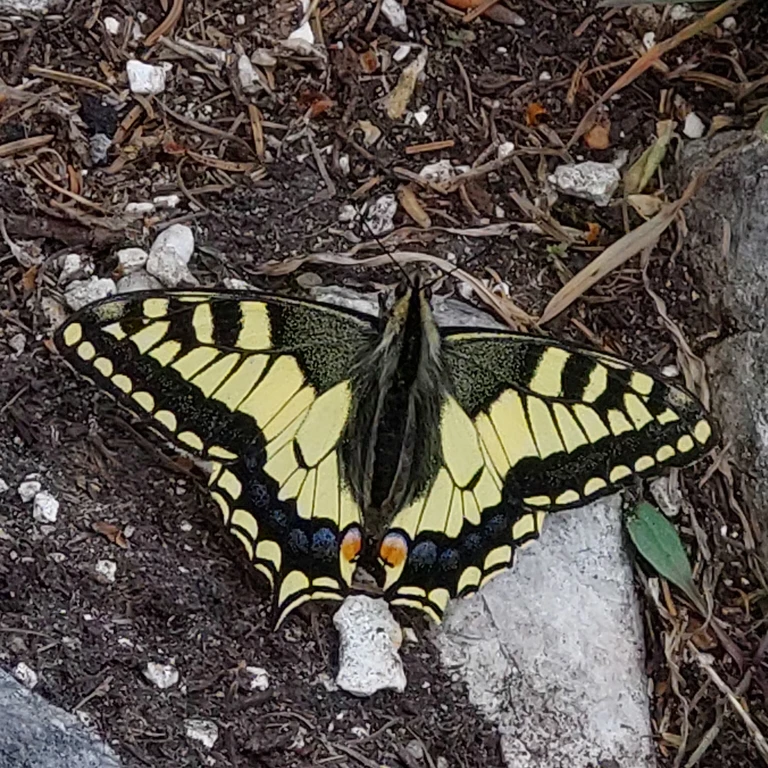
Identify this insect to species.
Papilio machaon
